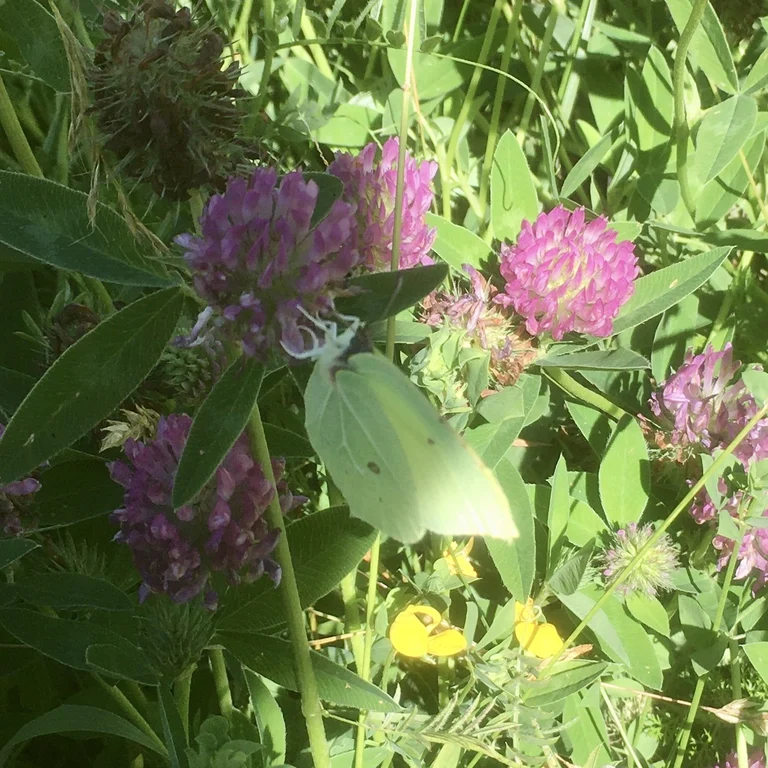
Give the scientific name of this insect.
Gonepteryx rhamni
